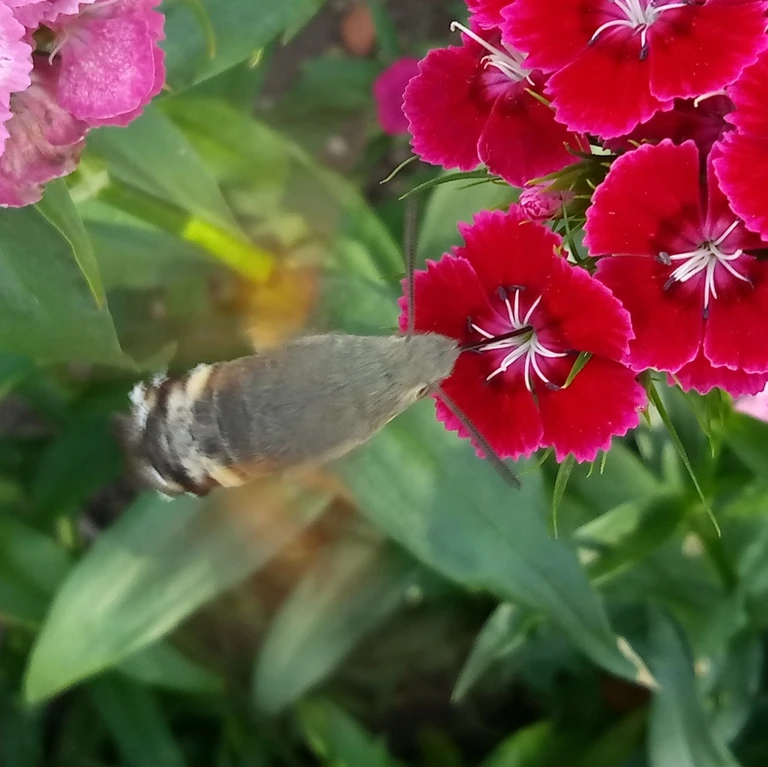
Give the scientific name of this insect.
Macroglossum stellatarum
